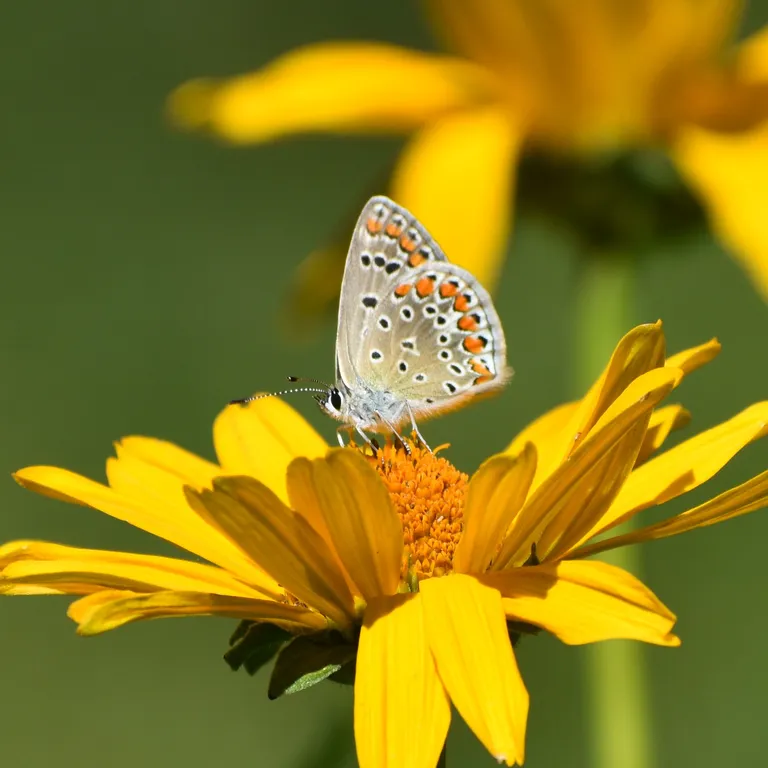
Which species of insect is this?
Polyommatus icarus
